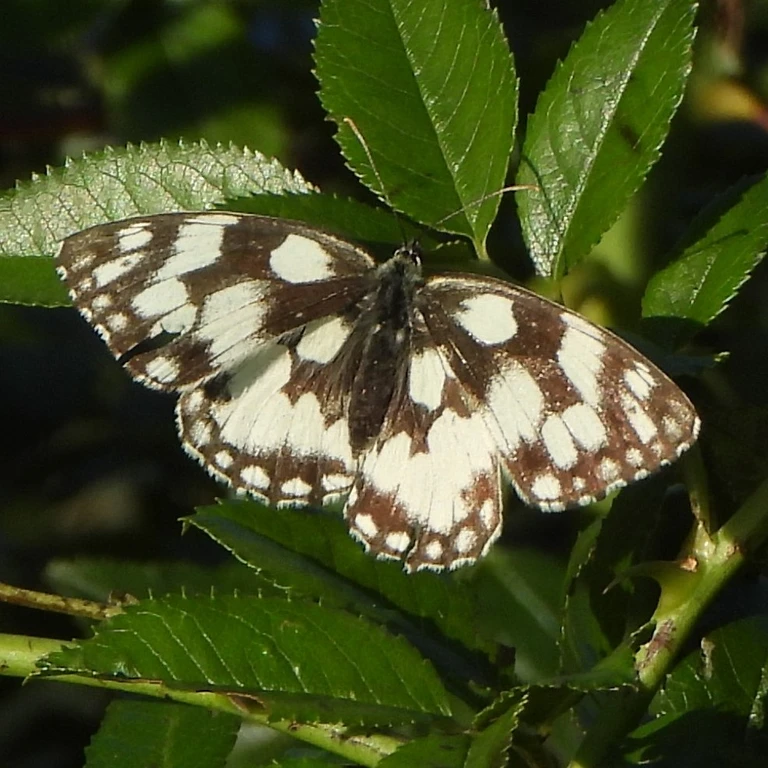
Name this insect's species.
Melanargia galathea
